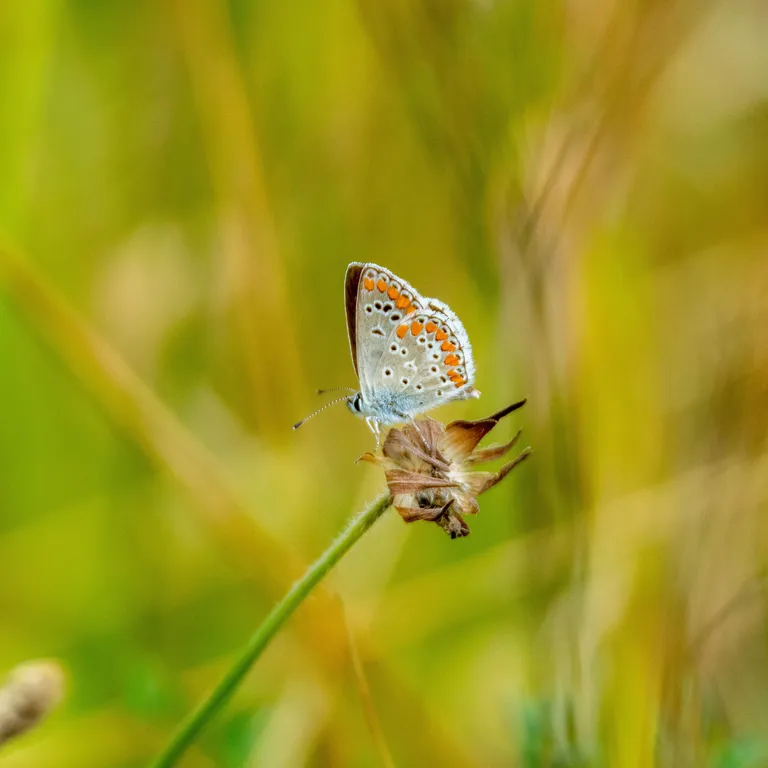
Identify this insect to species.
Aricia agestis/artaxerxes
